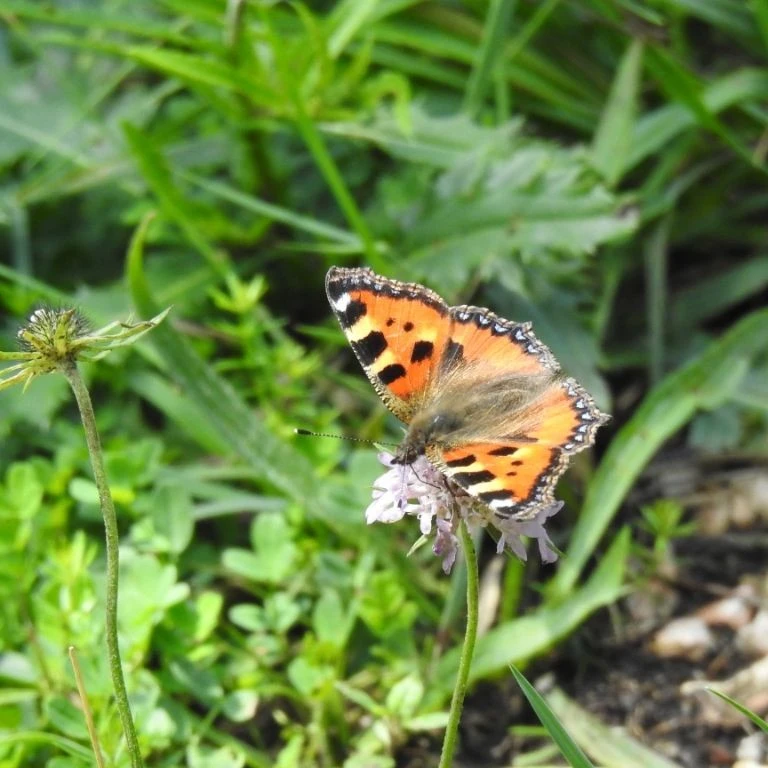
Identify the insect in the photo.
Aglais urticae
